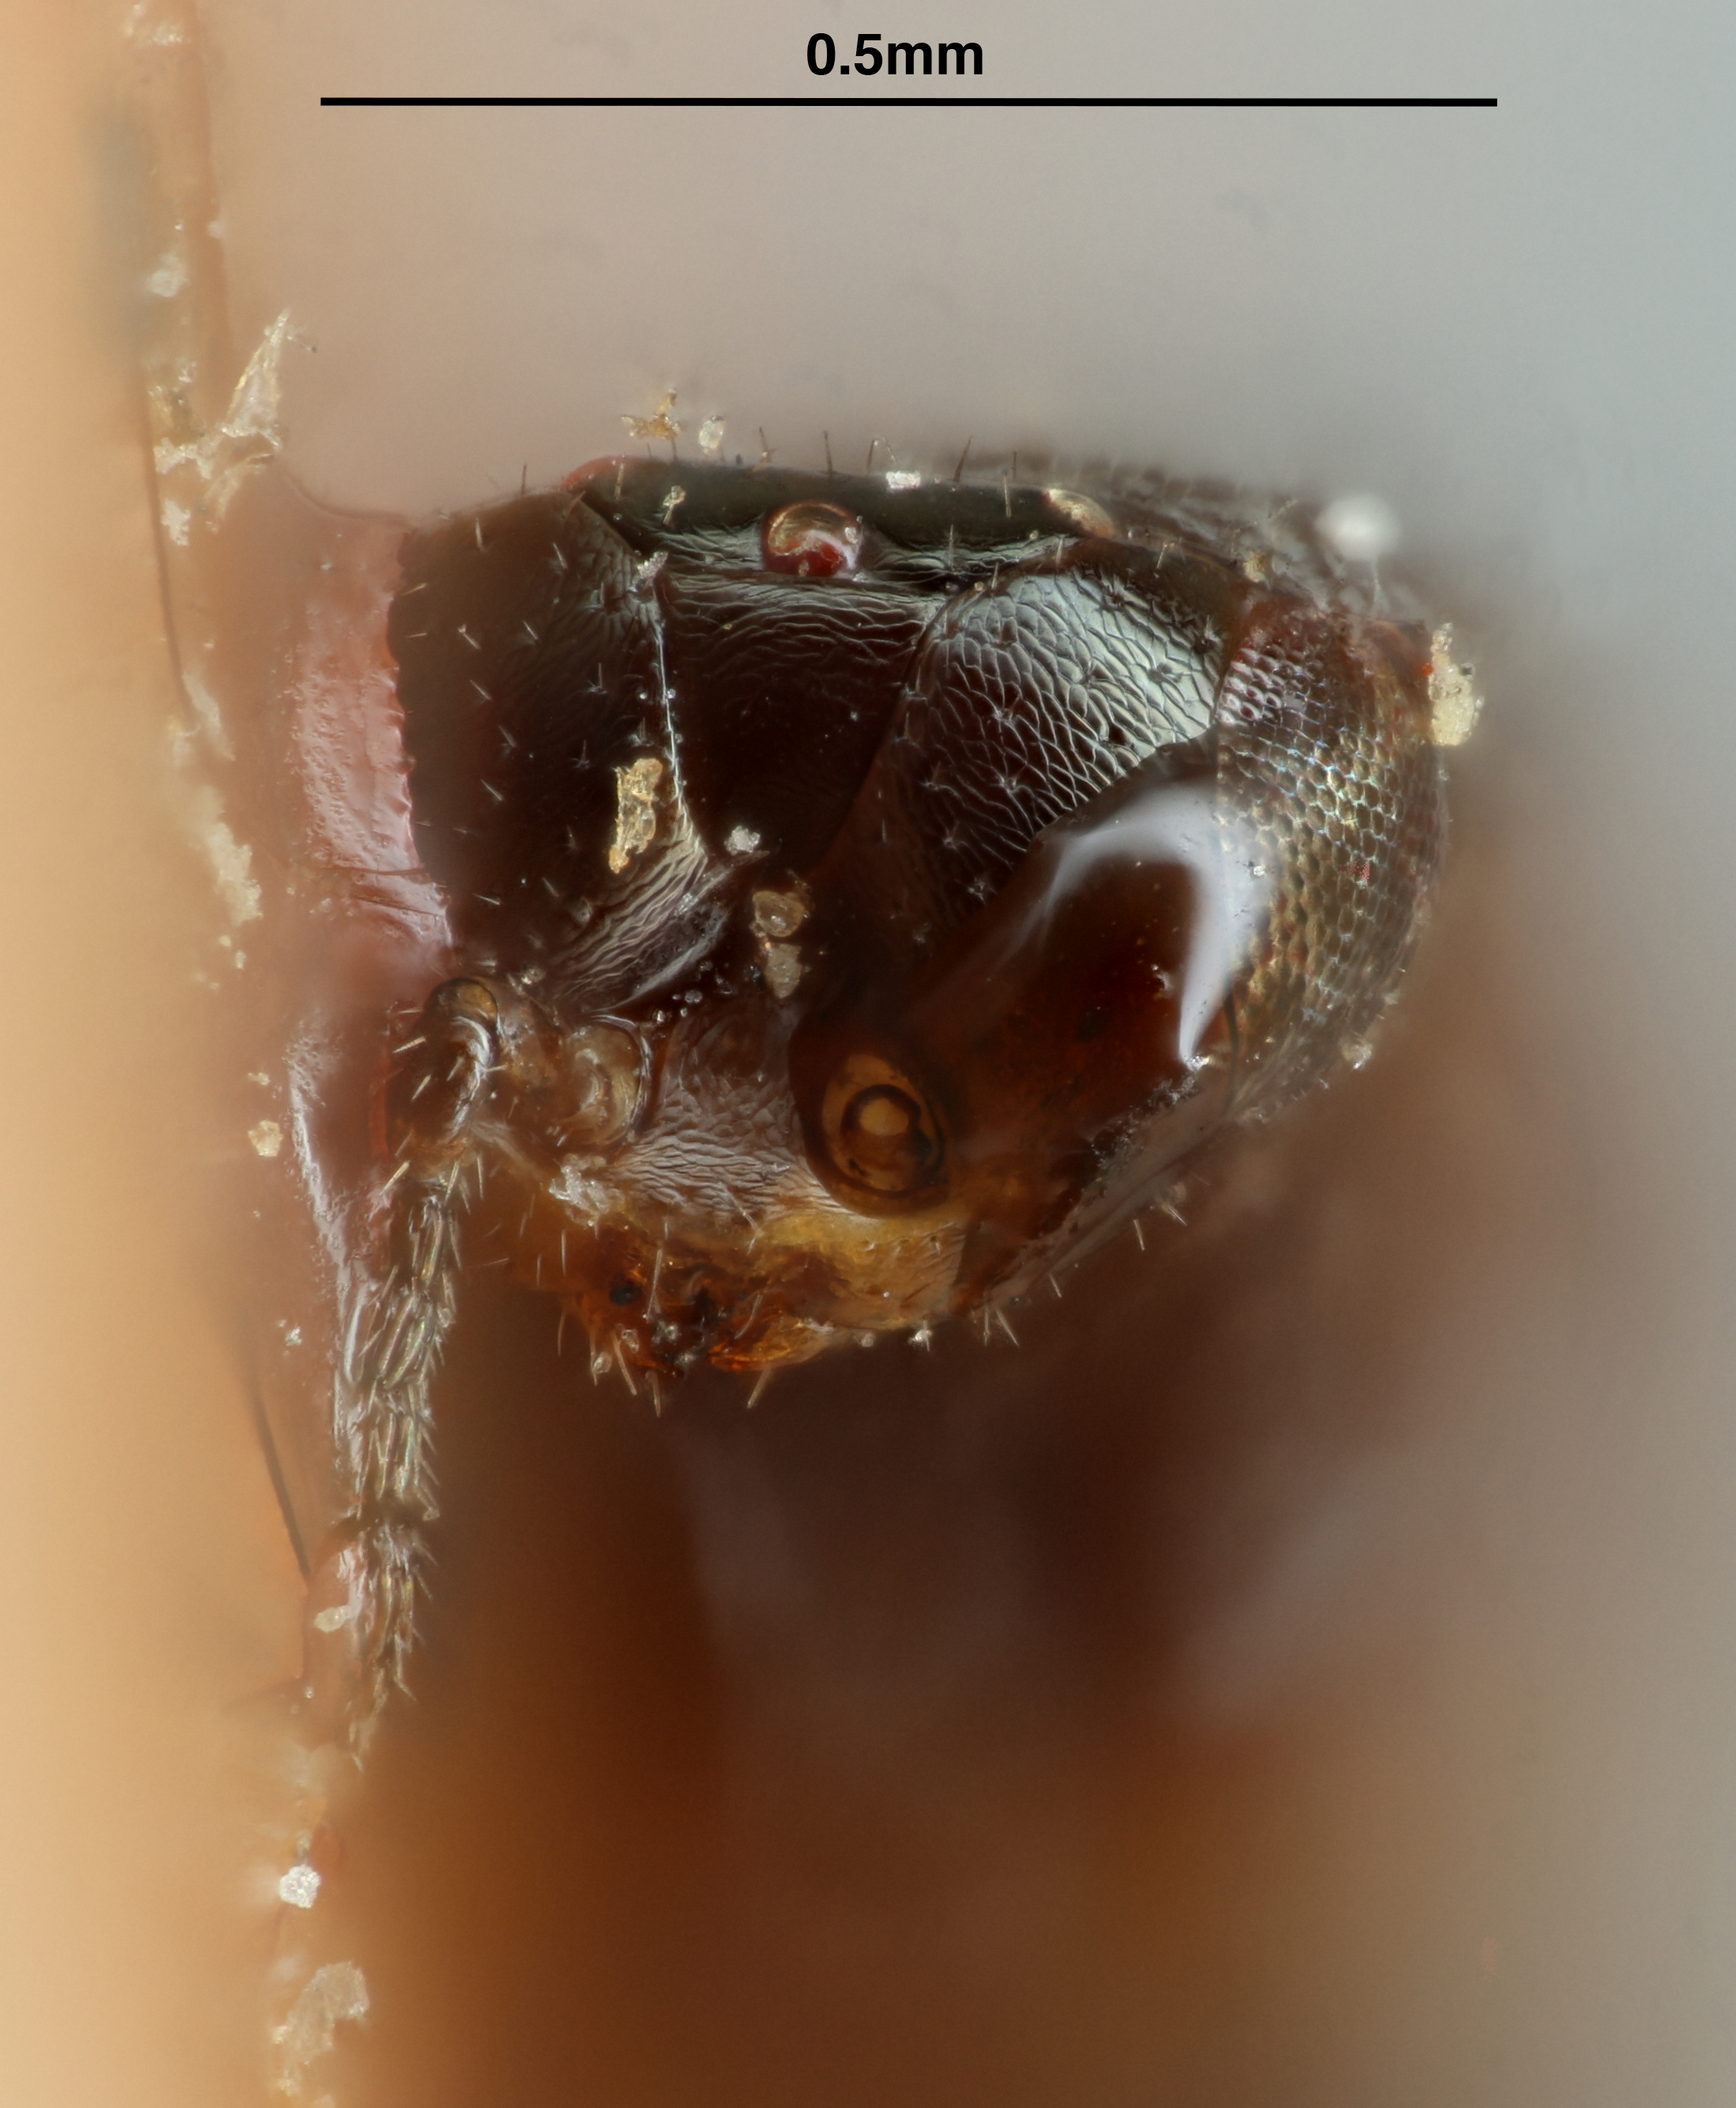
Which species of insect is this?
Crataepus fletcherii
